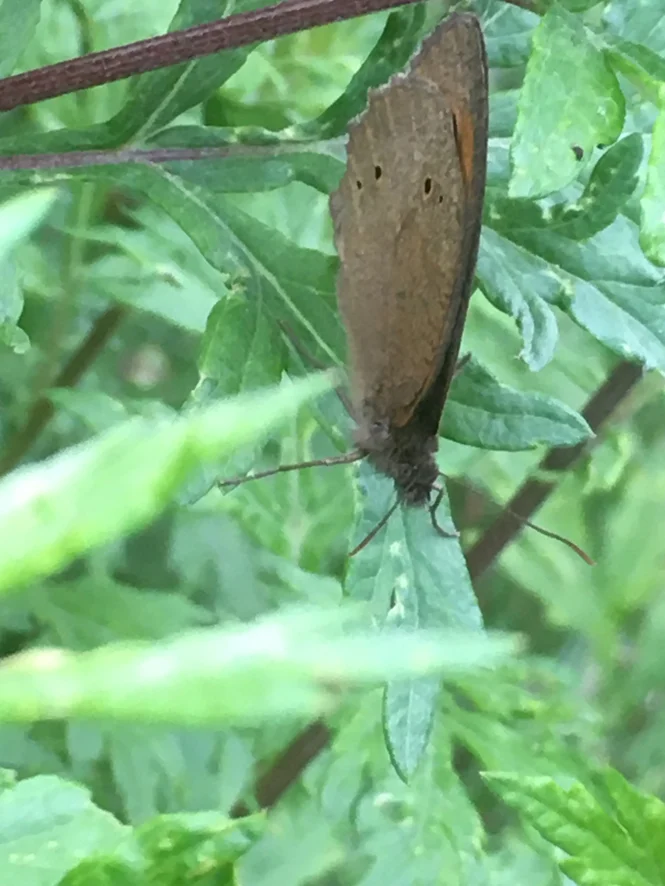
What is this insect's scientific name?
Maniola jurtina
